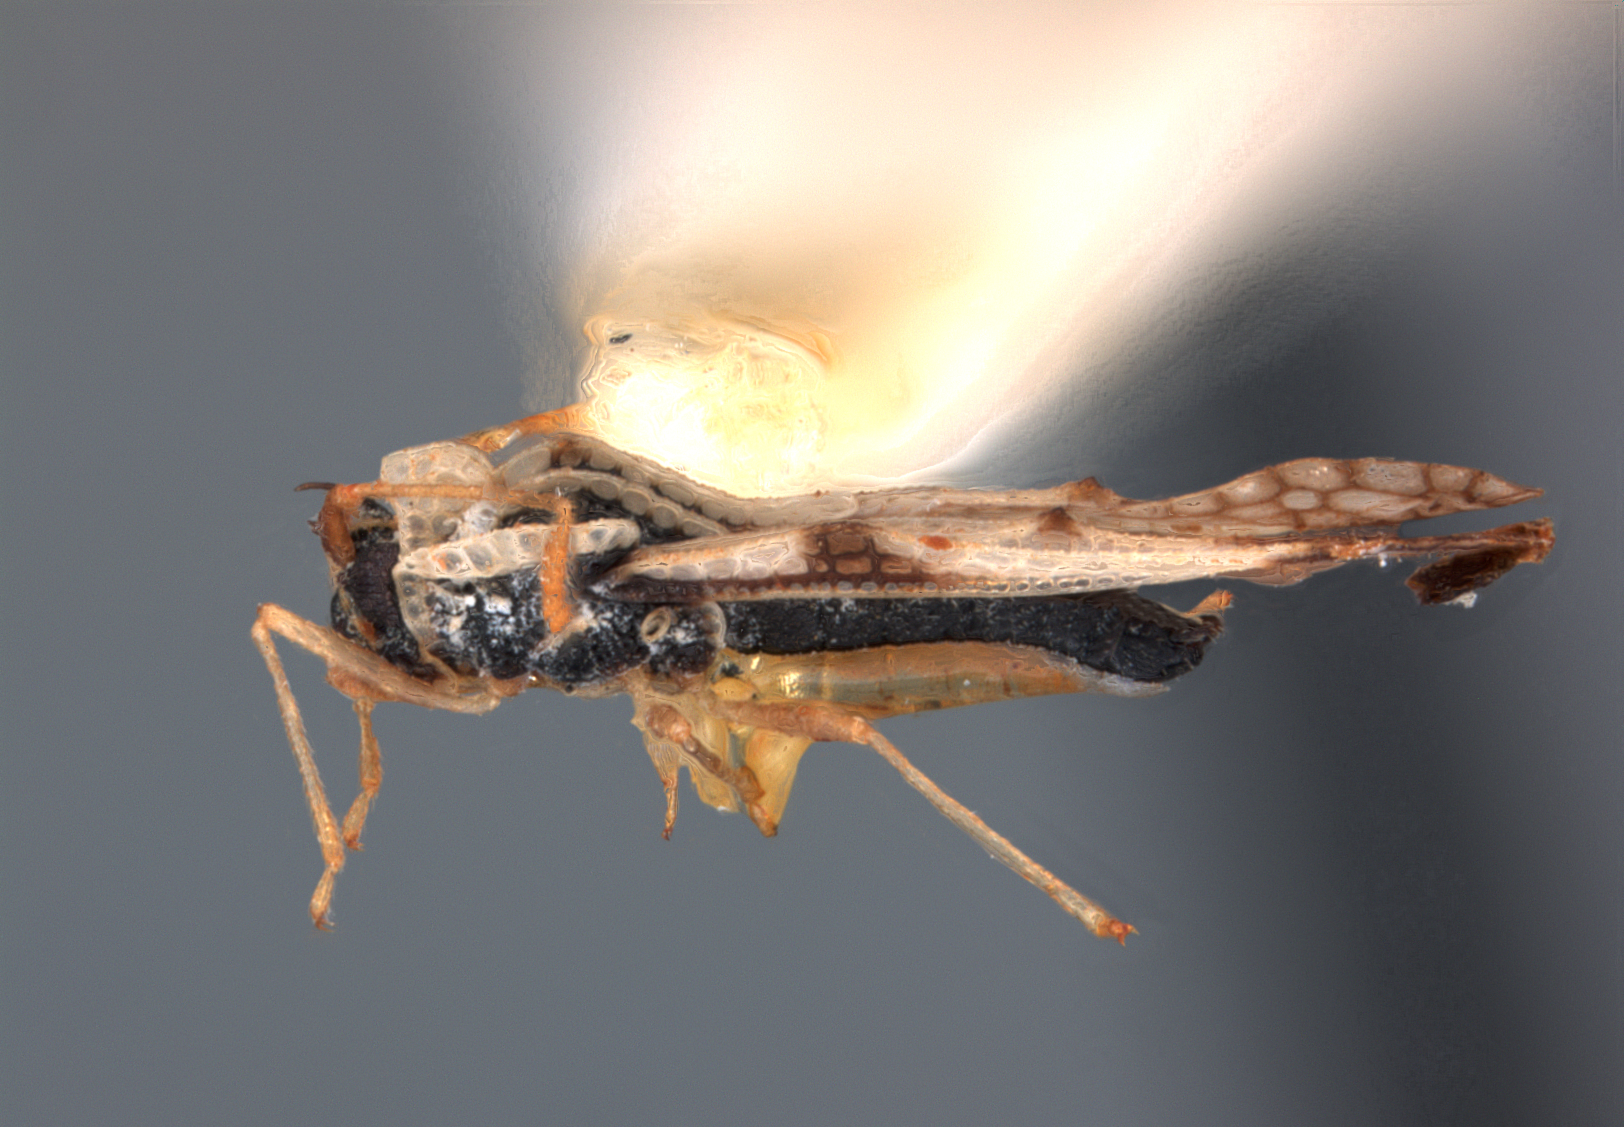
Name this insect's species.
Leptopharsa rumiana
